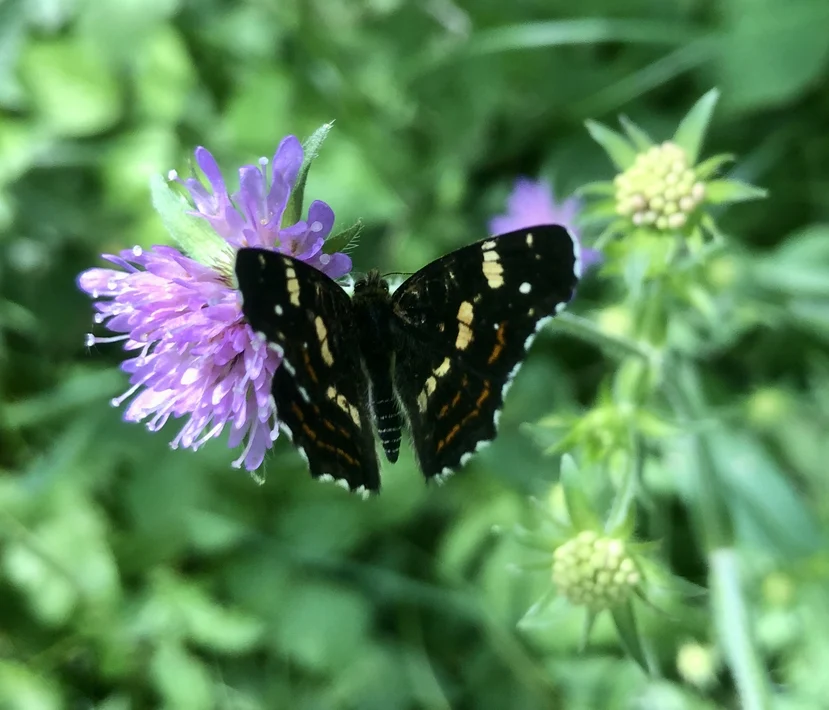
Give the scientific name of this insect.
Araschnia levana
